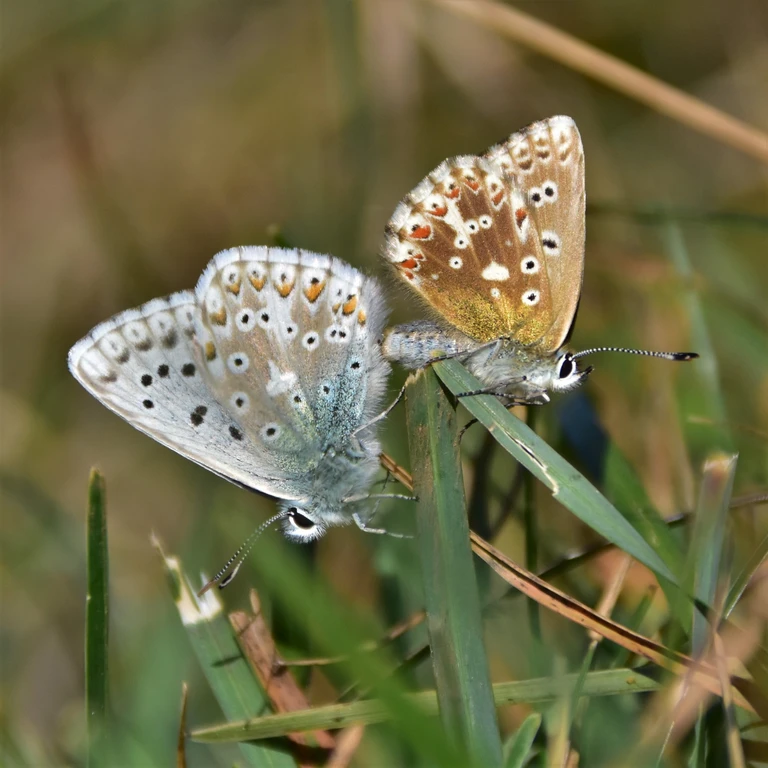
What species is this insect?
Lysandra coridon
